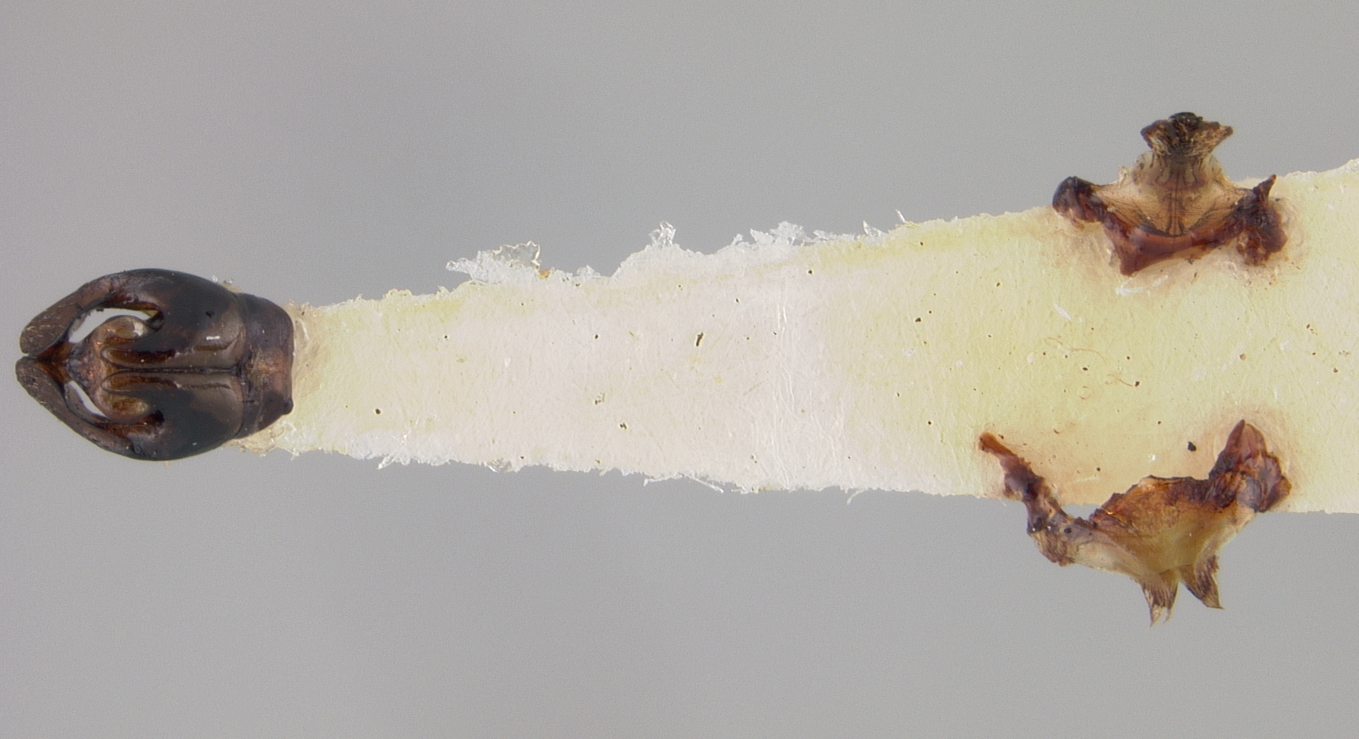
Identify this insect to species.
Andrena candidiformis
